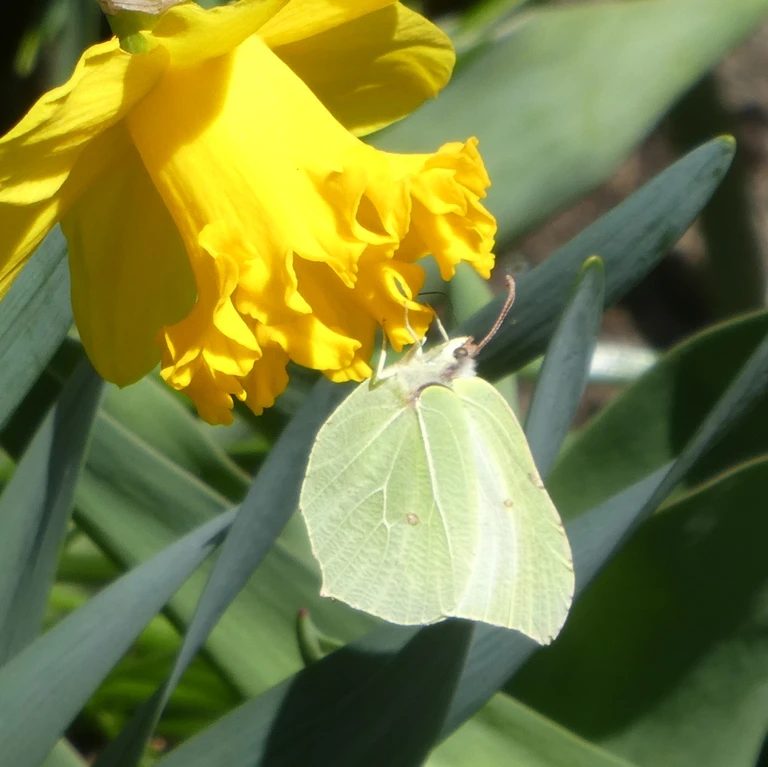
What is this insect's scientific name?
Gonepteryx rhamni
